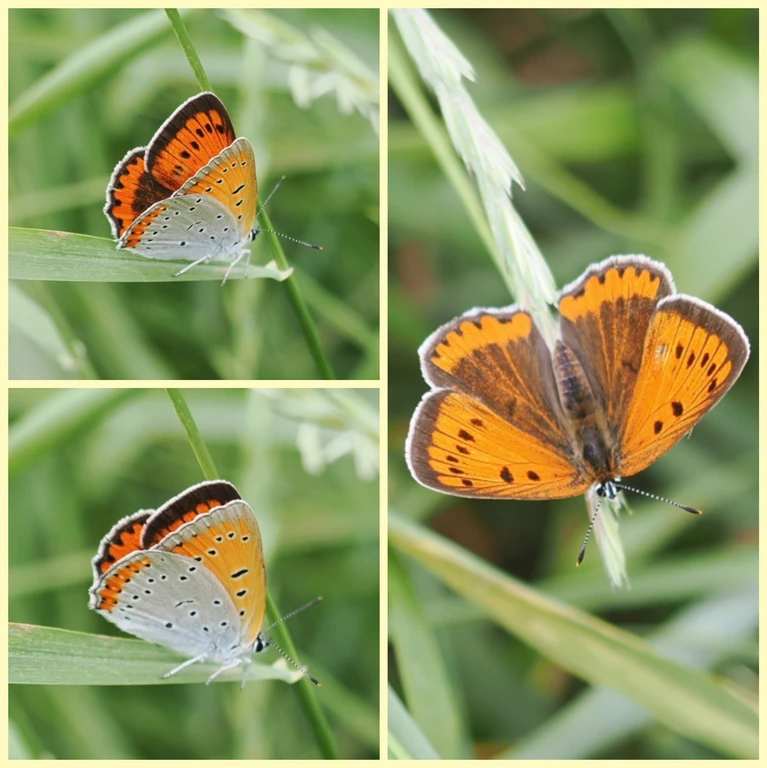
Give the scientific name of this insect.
Lycaena dispar
